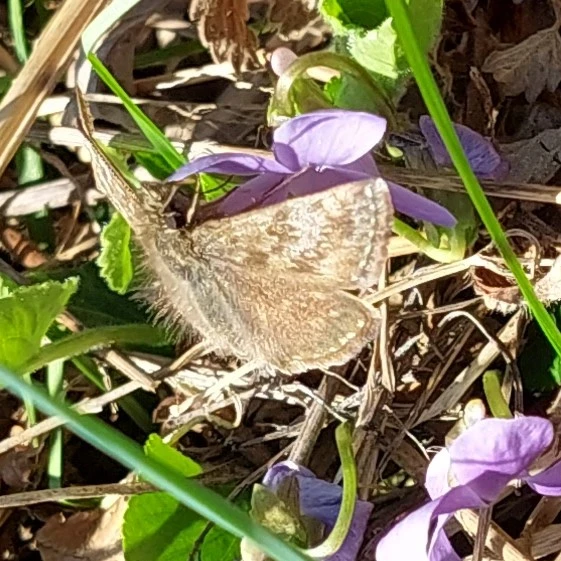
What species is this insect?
Erynnis tages
